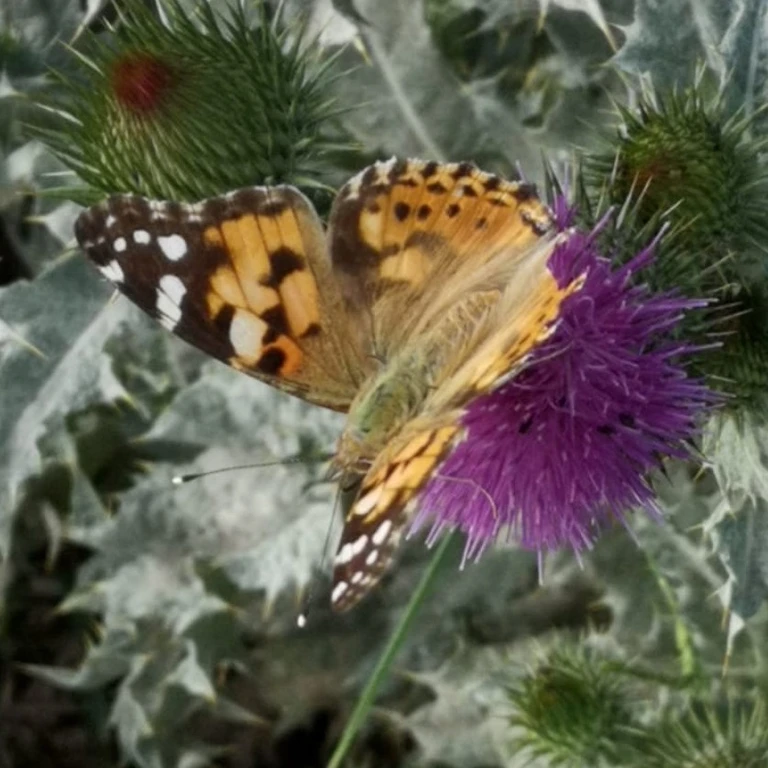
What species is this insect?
Vanessa cardui
